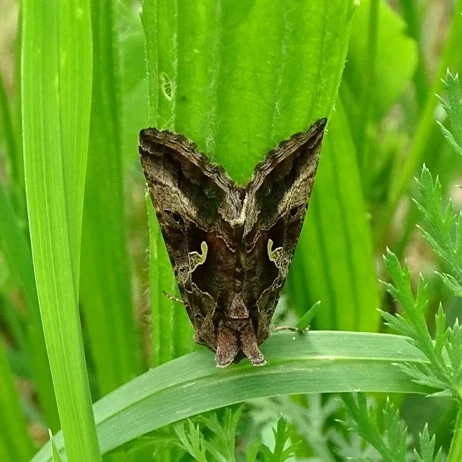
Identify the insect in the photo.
Autographa gamma
